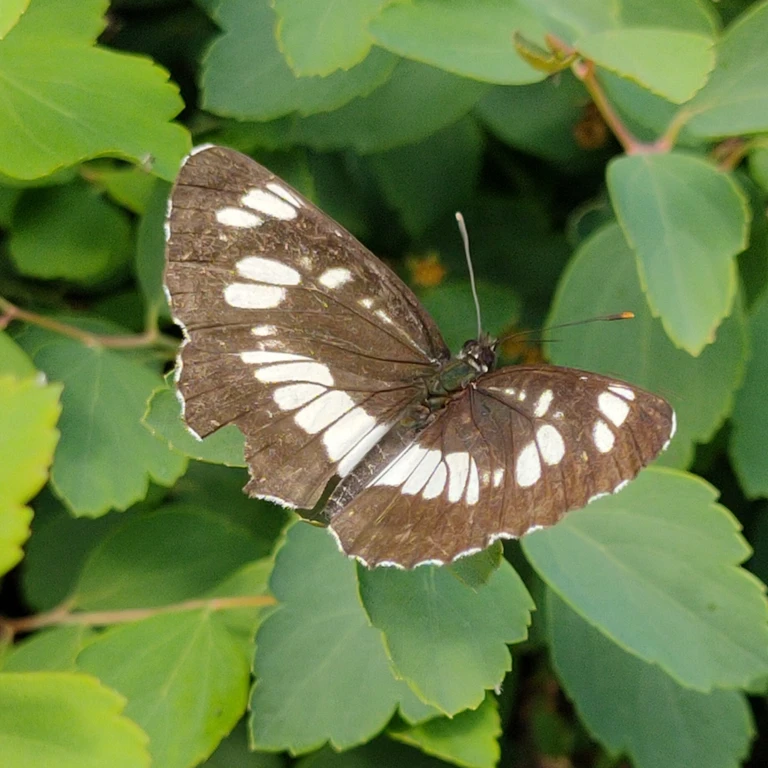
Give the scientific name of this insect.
Neptis rivularis
